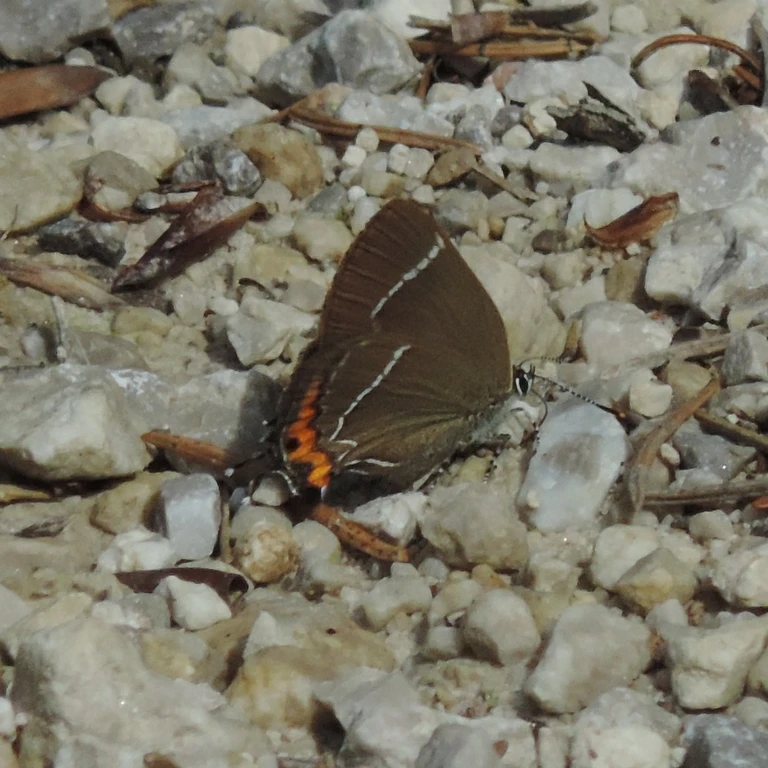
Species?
Satyrium w-album
